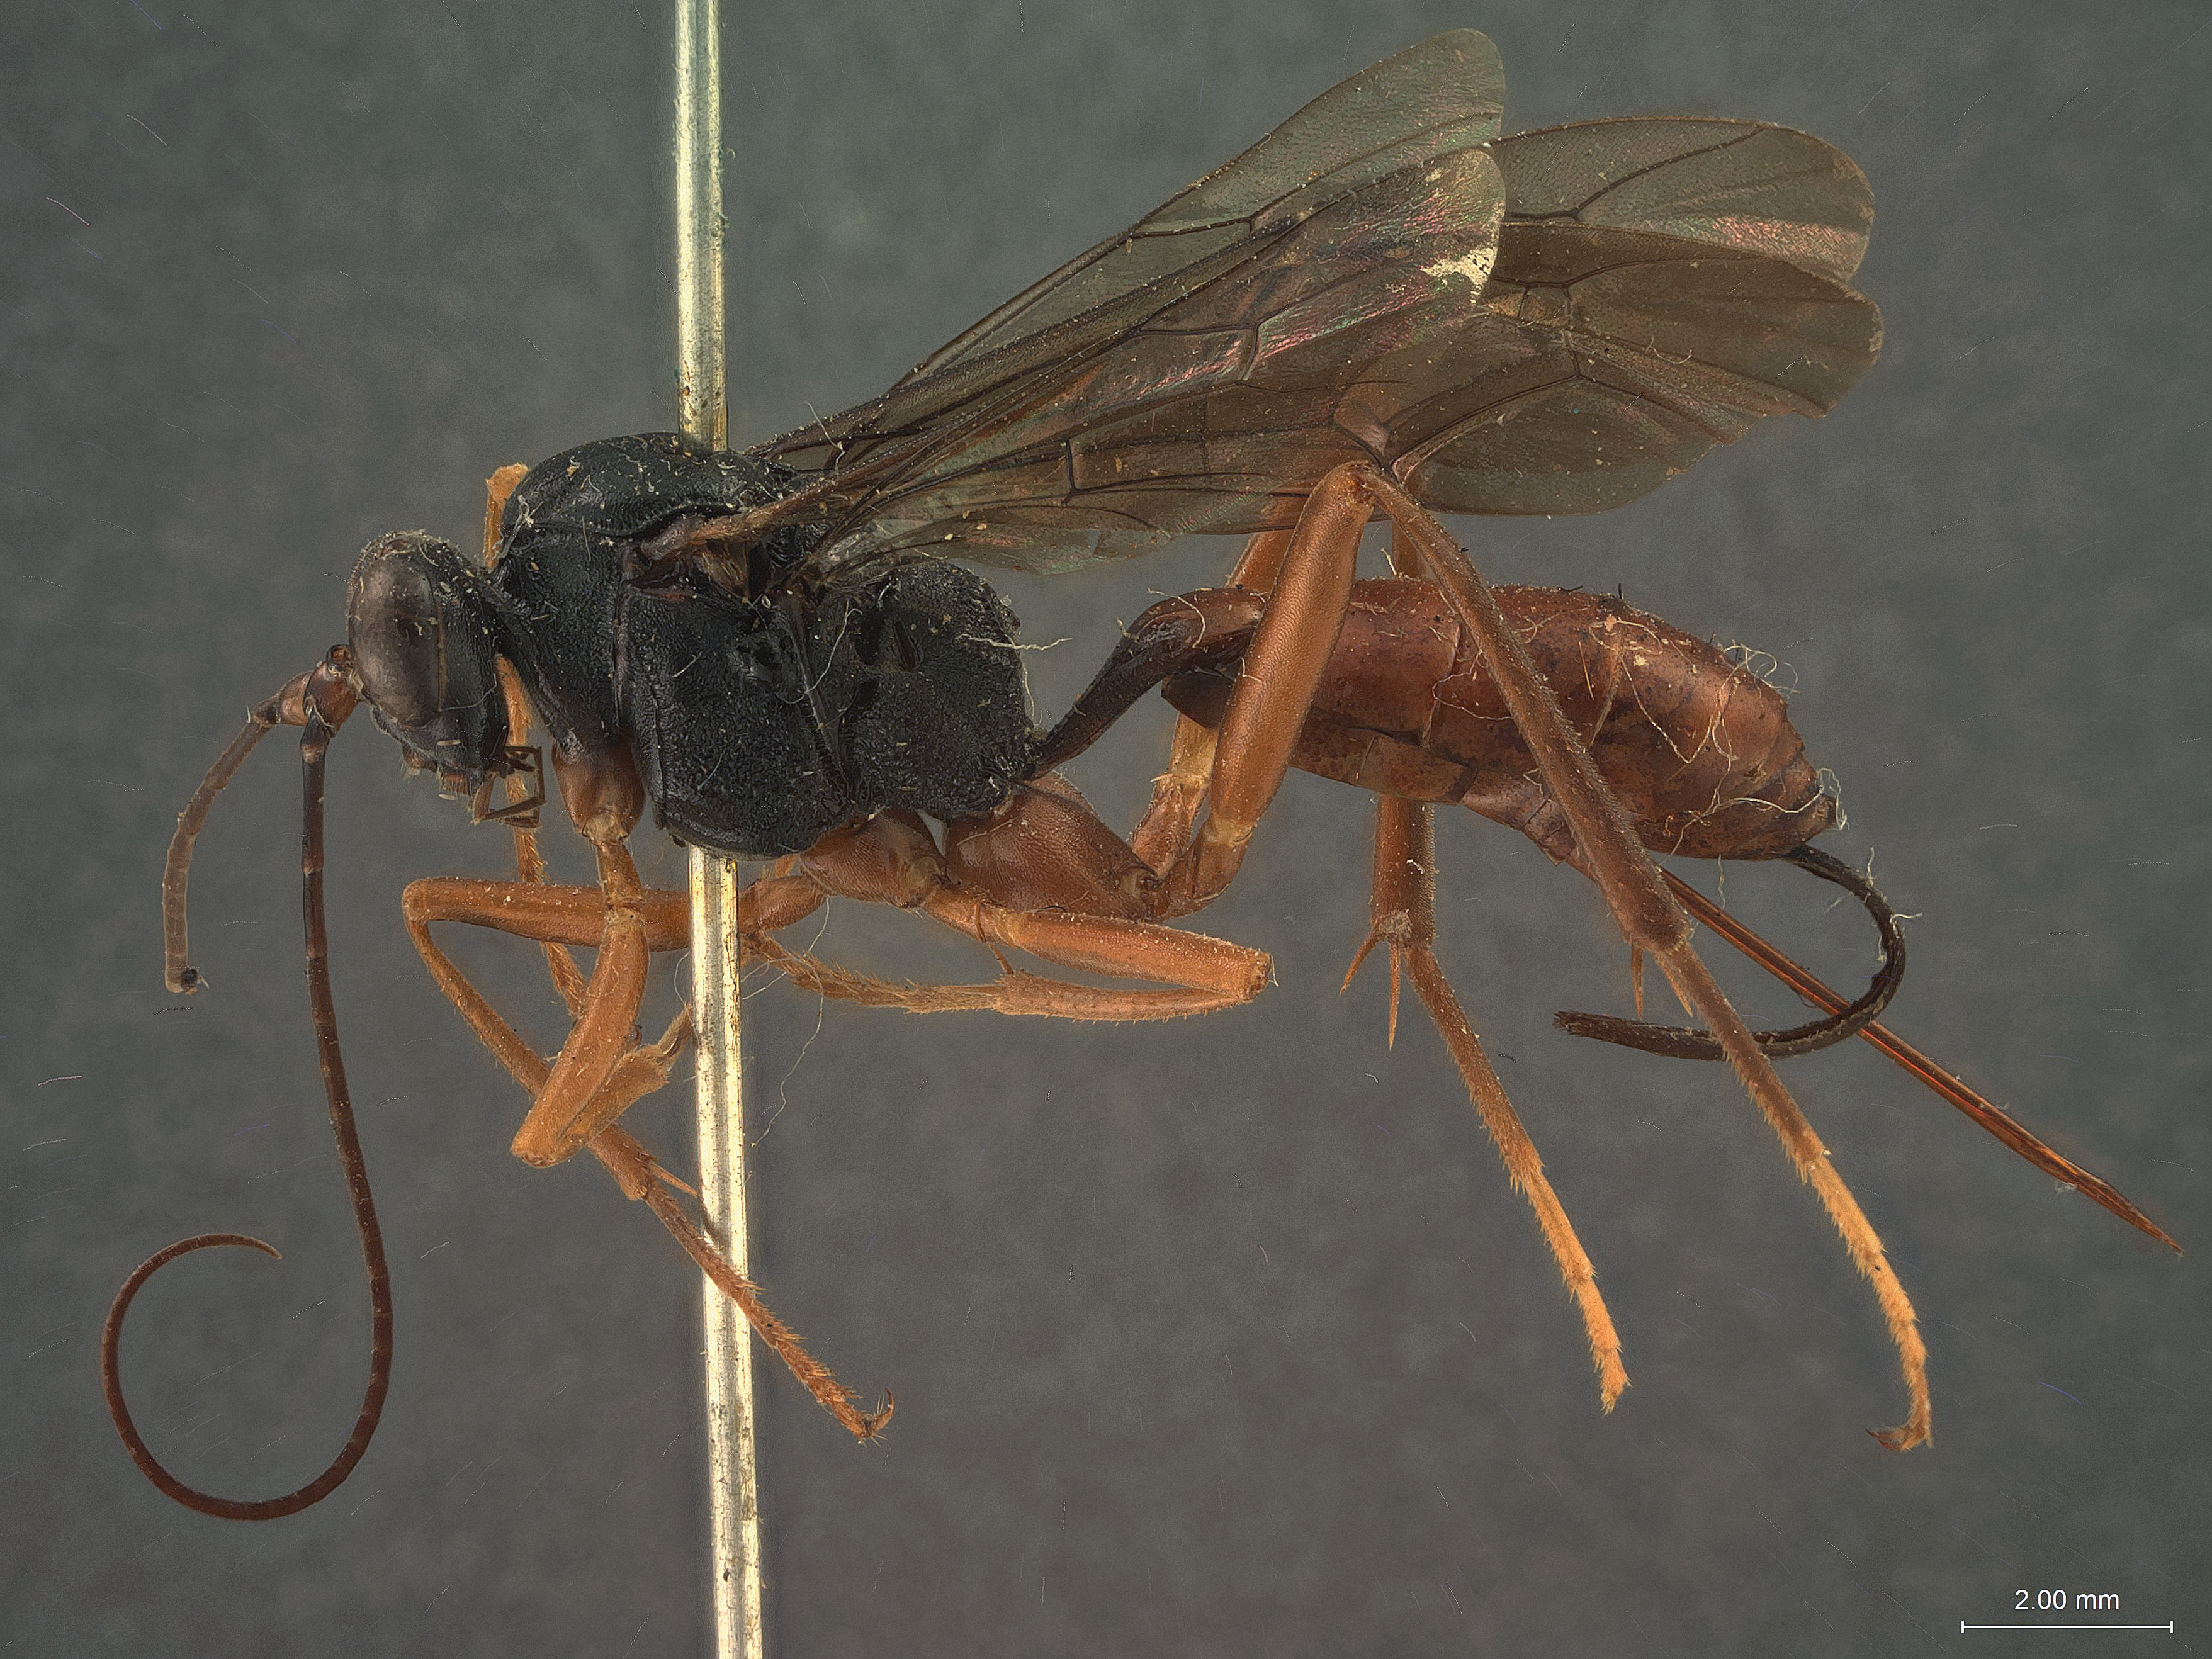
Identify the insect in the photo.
Cryptus rufopedibus
